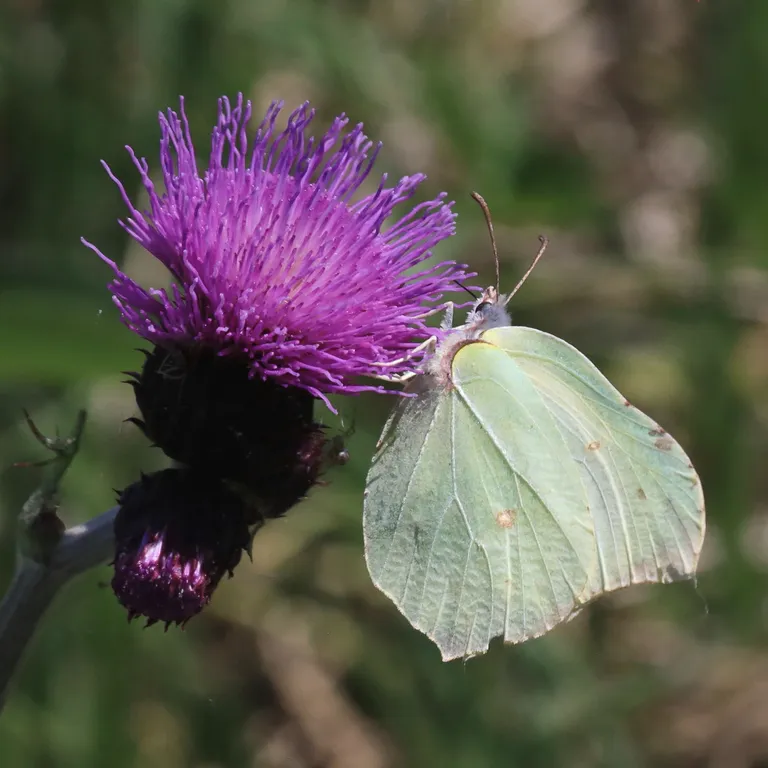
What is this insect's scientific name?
Gonepteryx rhamni
